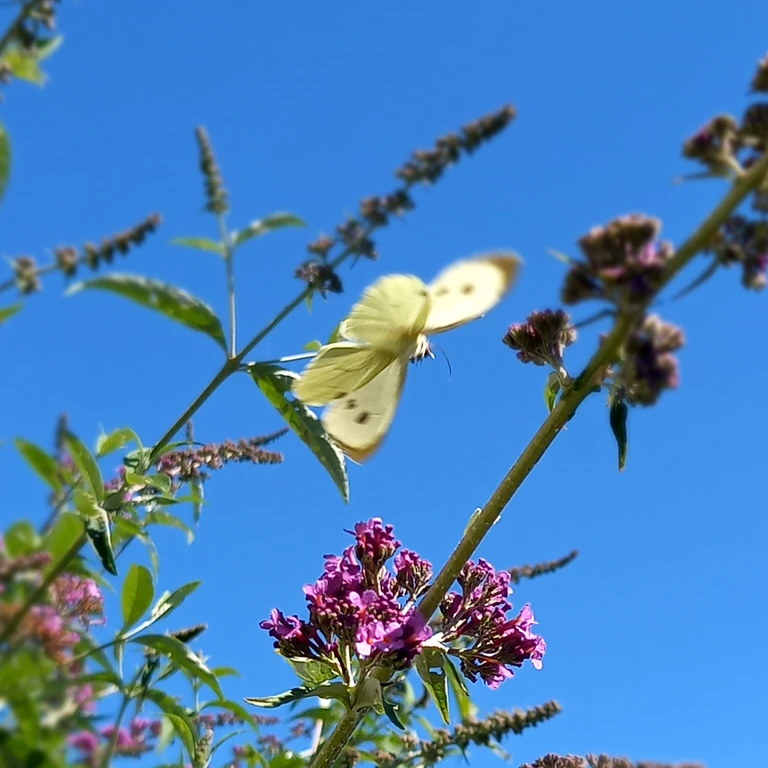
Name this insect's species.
Pieris brassicae
